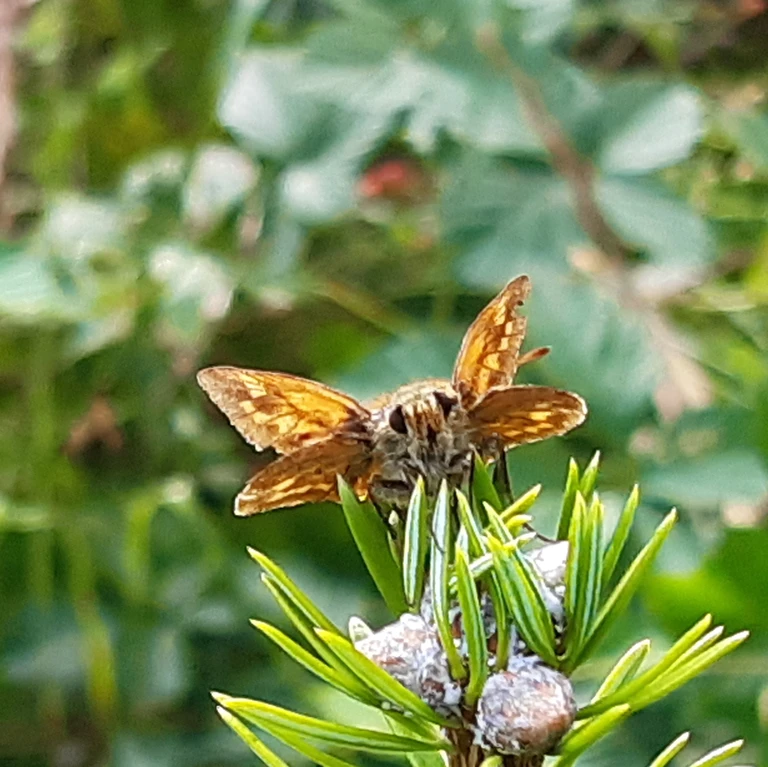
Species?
Ochlodes sylvanus (also Ochlodes venata)
